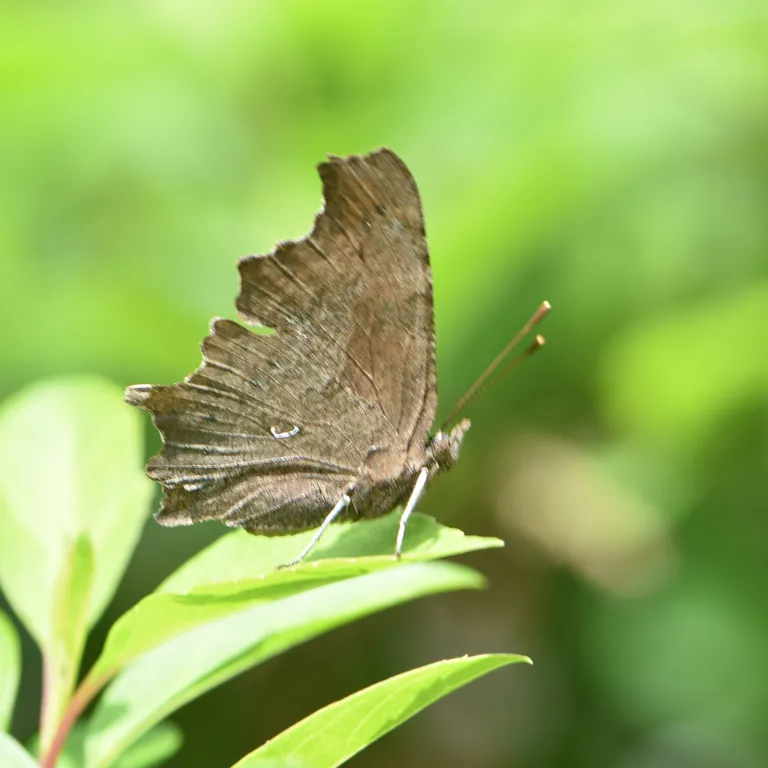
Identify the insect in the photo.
Polygonia c-album
